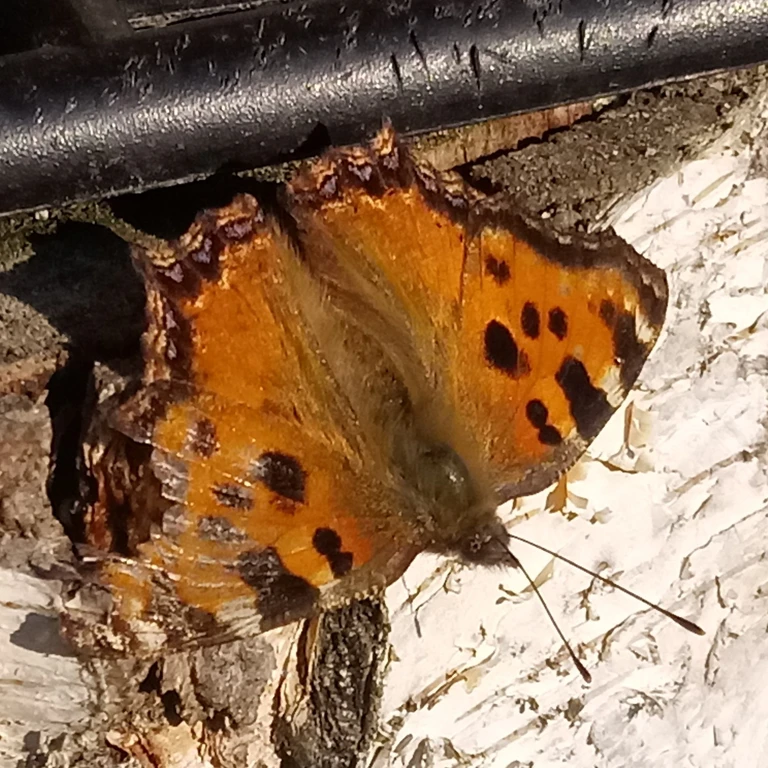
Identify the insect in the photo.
Nymphalis polychloros
